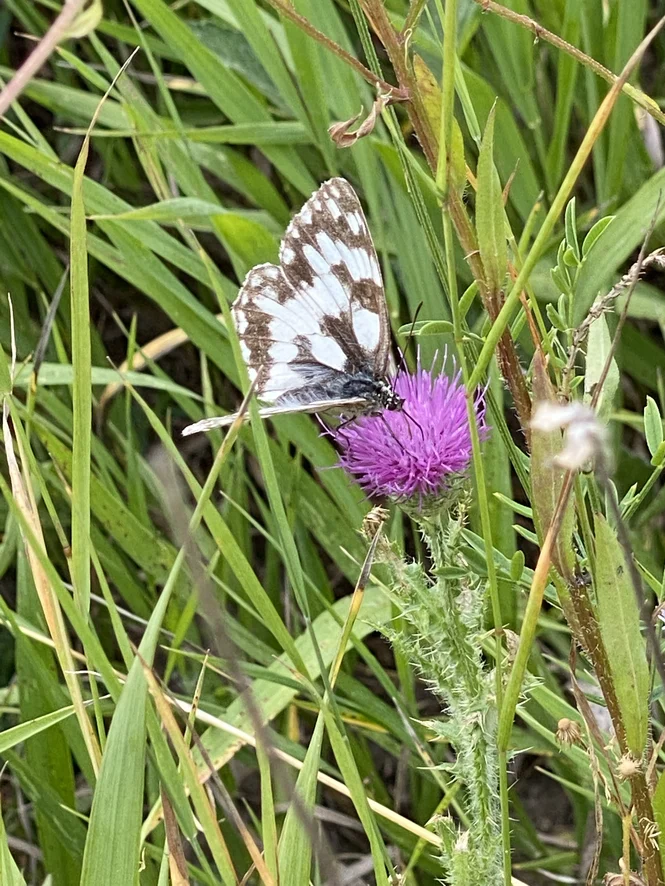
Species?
Melanargia galathea
